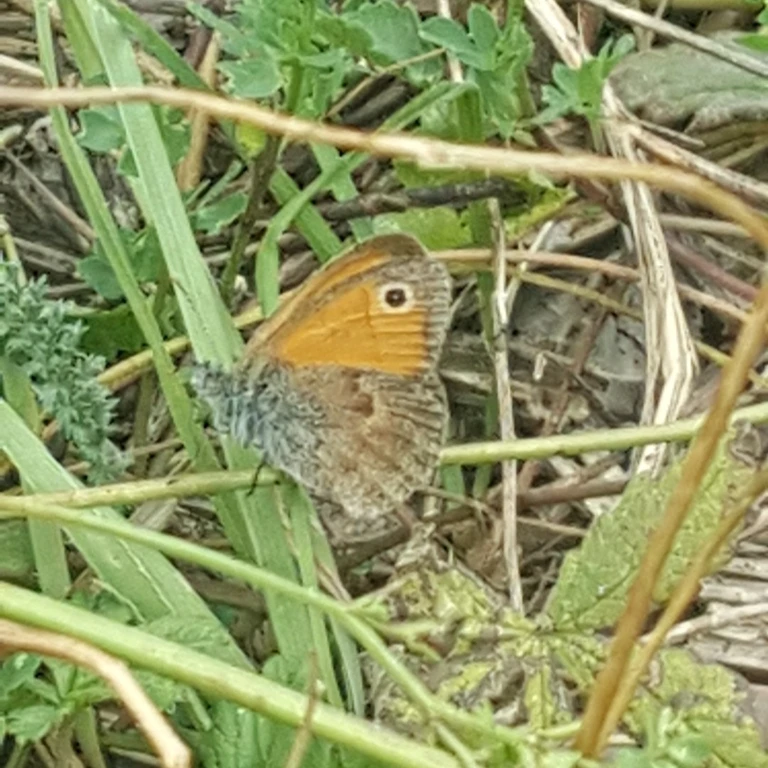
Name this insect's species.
Coenonympha pamphilus
